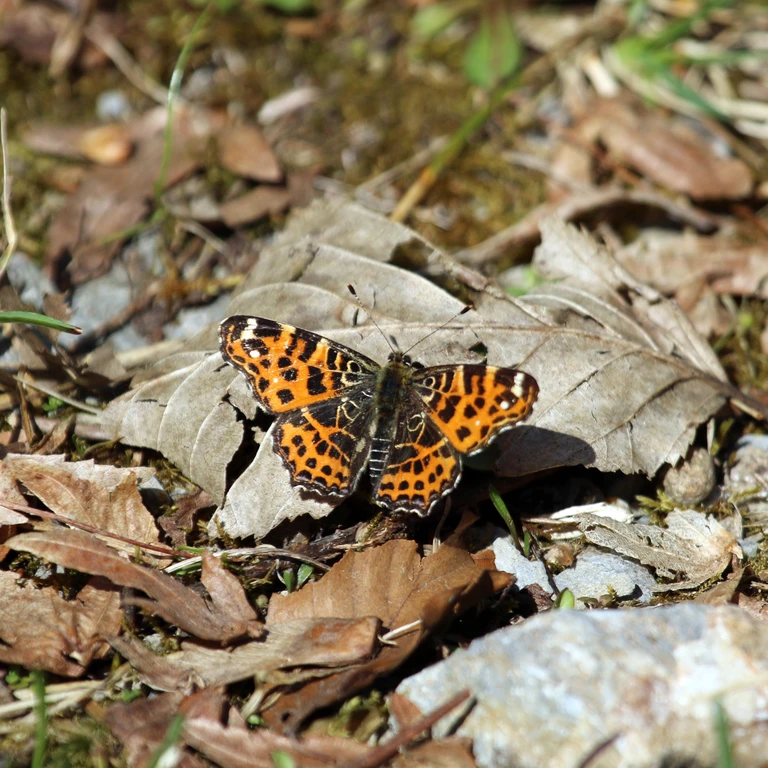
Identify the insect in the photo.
Araschnia levana
